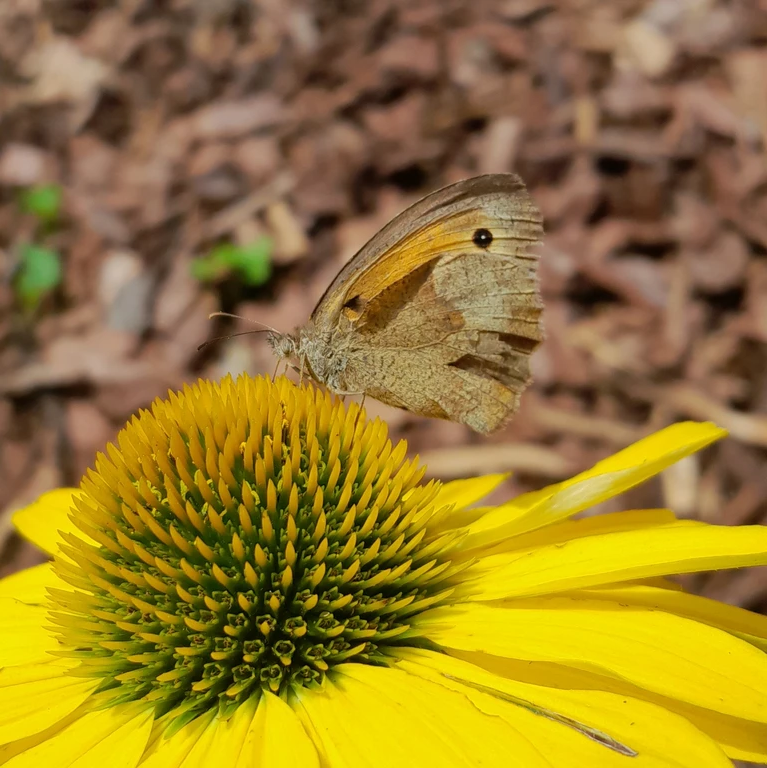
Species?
Maniola jurtina
